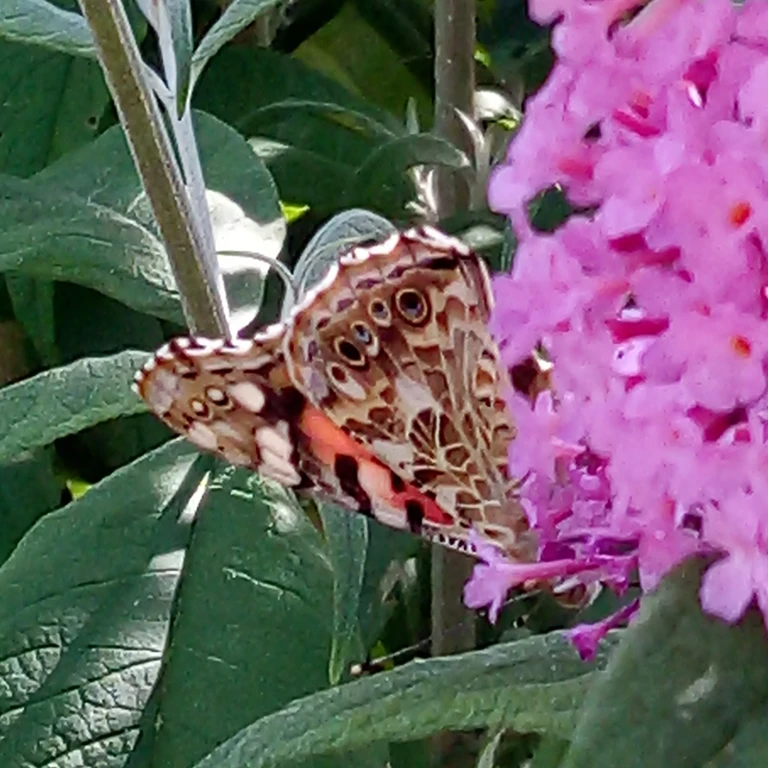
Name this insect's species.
Vanessa cardui
